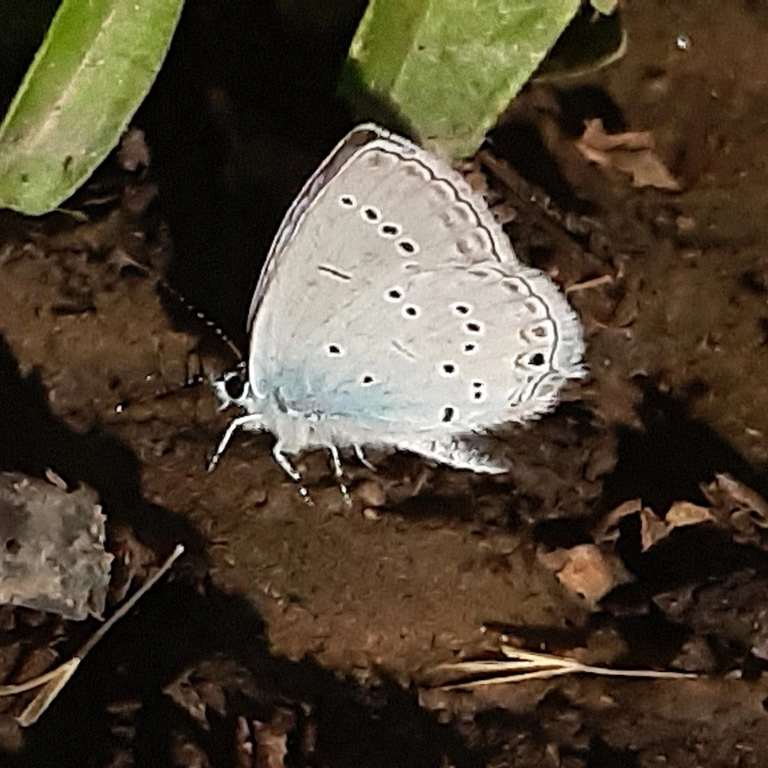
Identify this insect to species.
Cupido decolorata (also Elkalyce decolorata)
